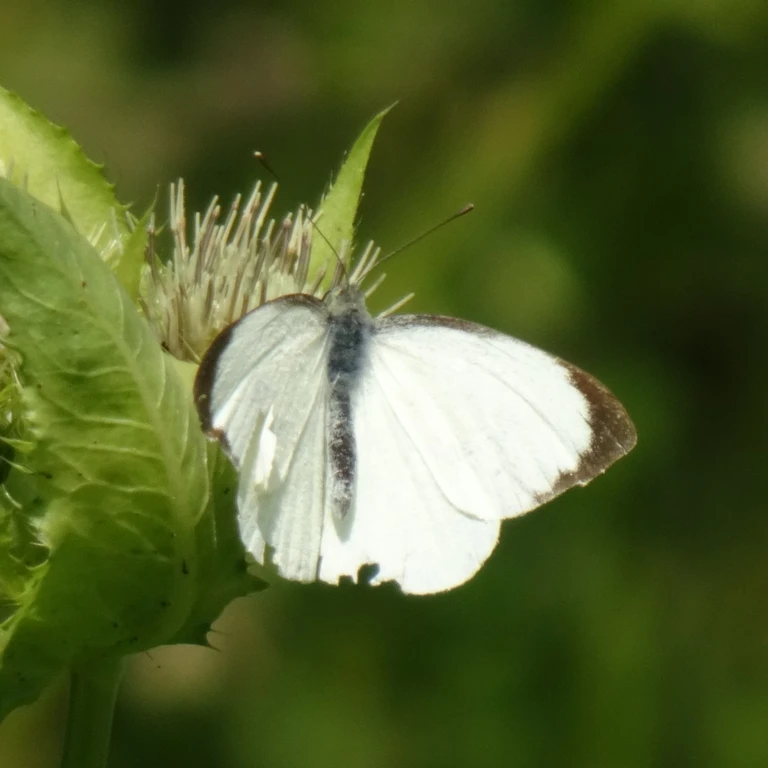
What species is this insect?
Pieris brassicae
